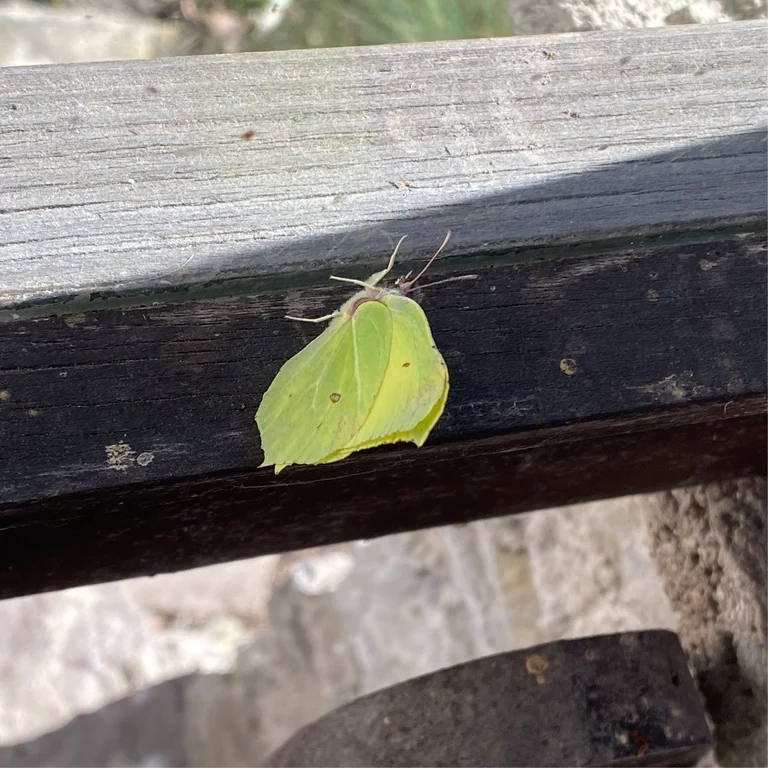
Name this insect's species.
Gonepteryx rhamni
